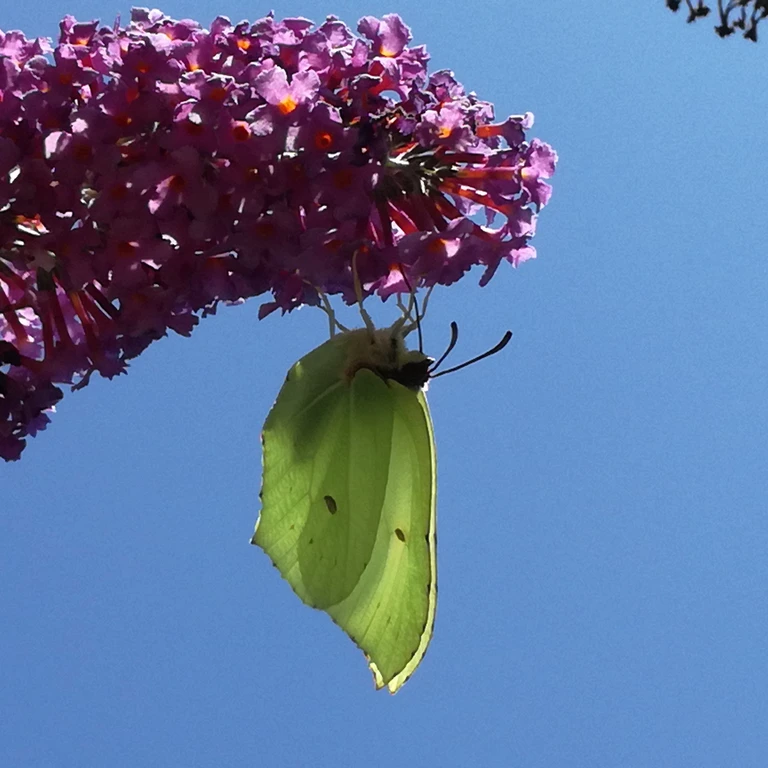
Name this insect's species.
Gonepteryx rhamni
